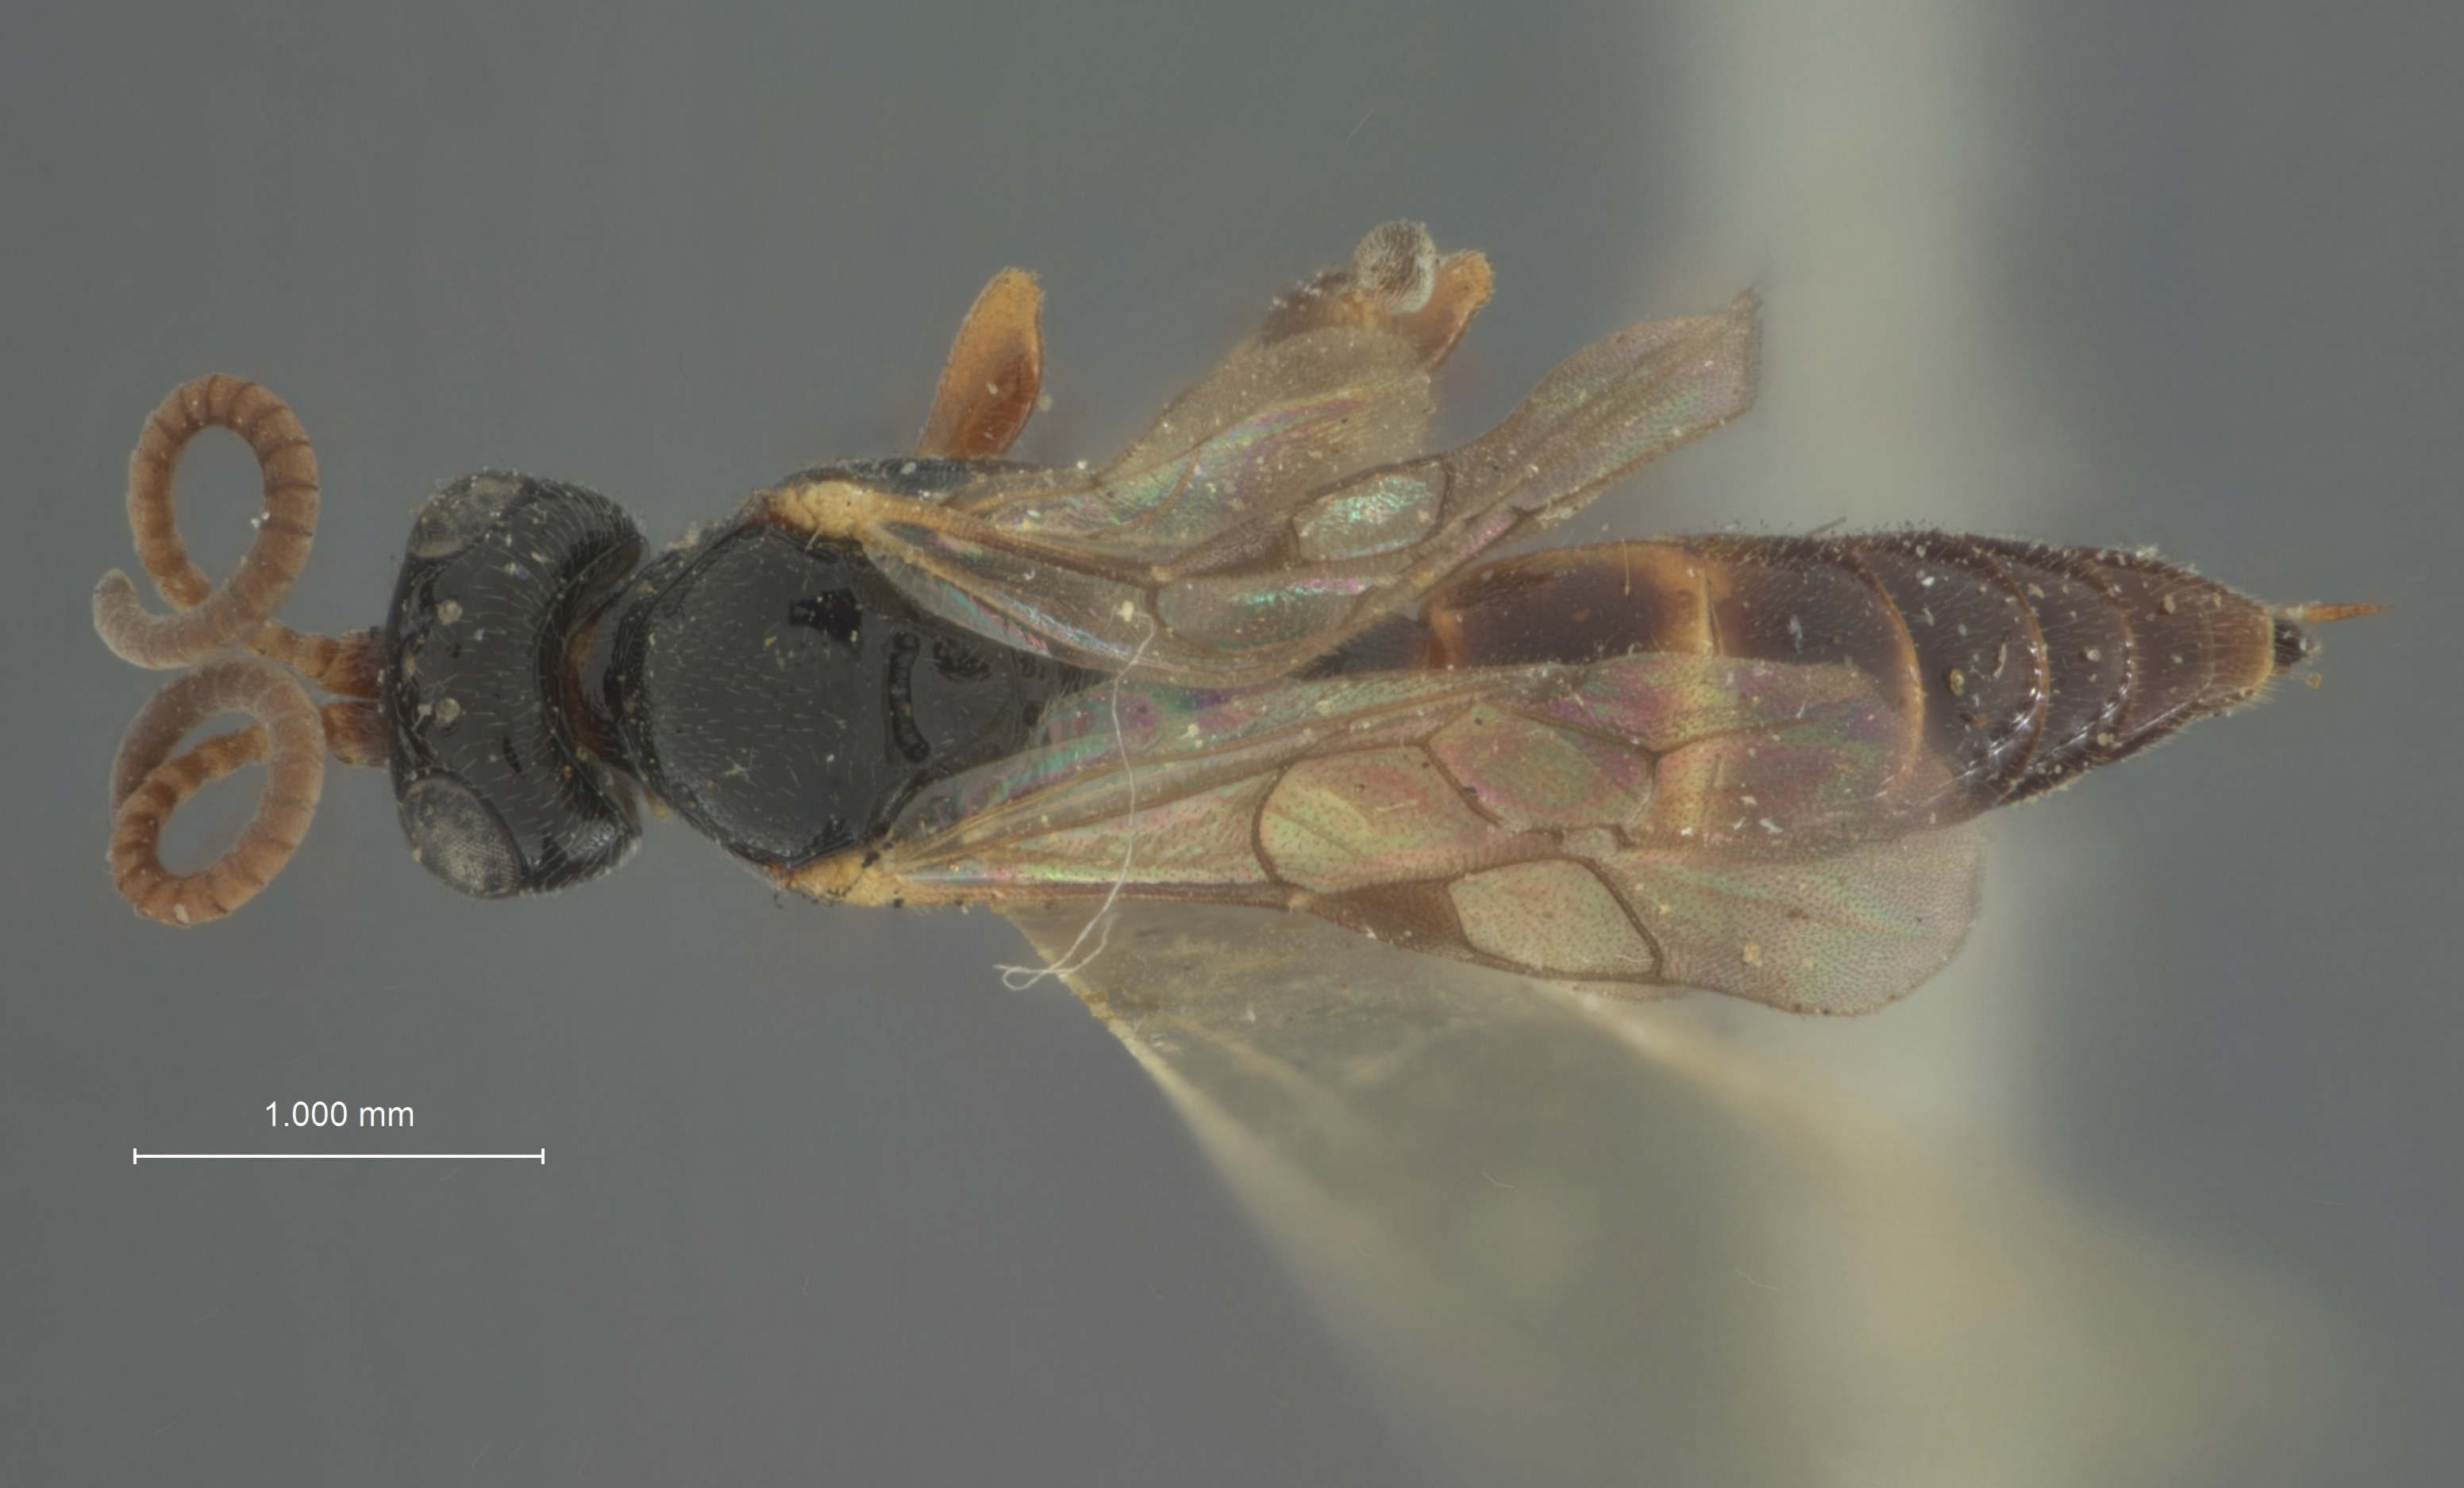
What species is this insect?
Ischyrocnemis pacificus
